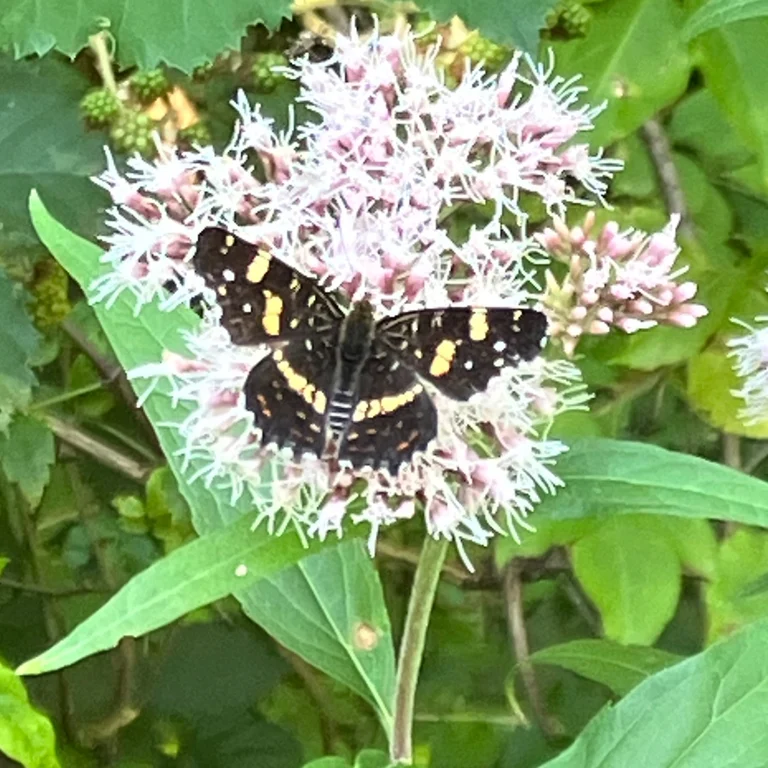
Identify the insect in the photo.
Araschnia levana
